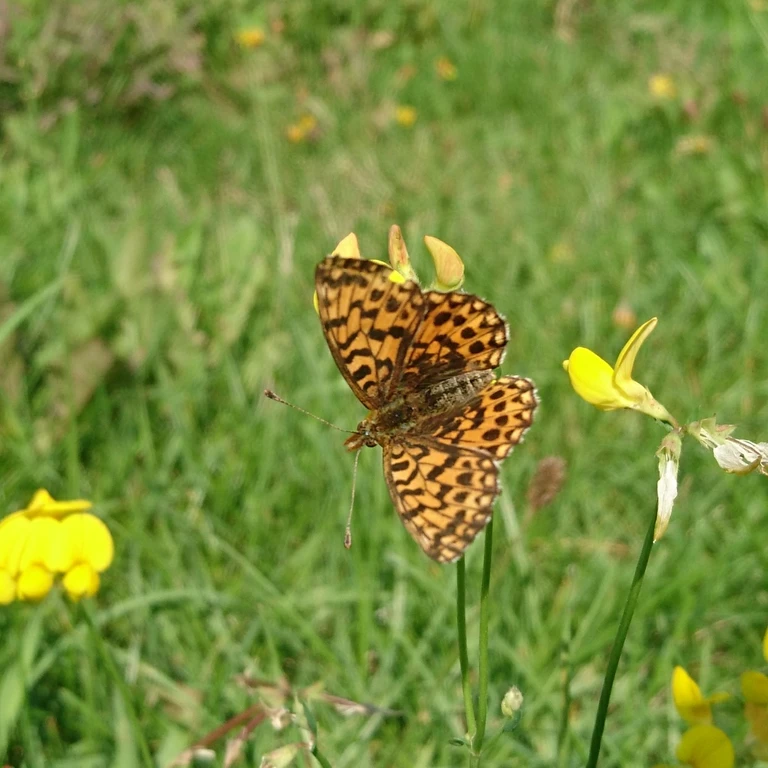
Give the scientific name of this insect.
Boloria dia
